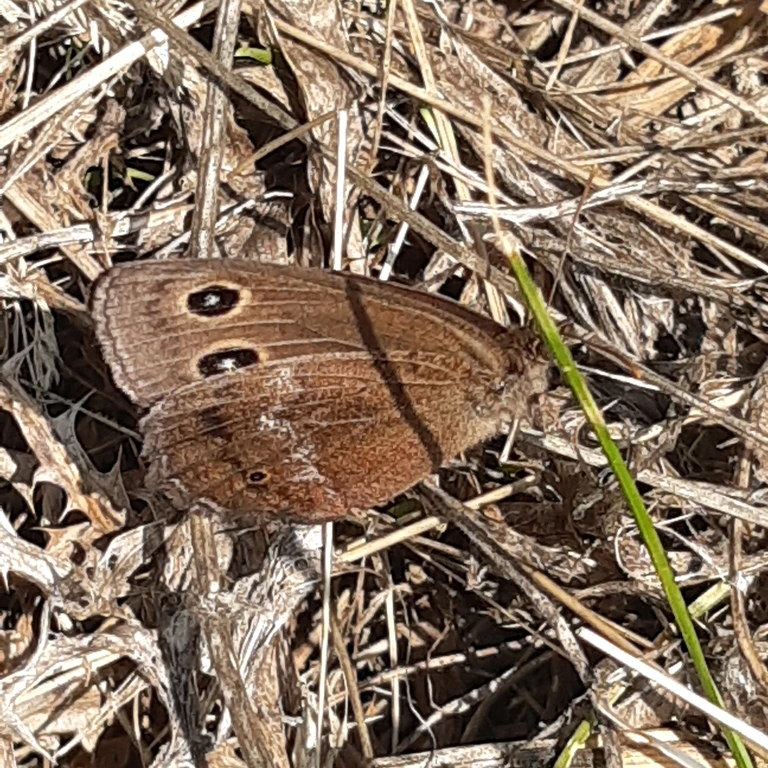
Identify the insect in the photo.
Minois dryas
